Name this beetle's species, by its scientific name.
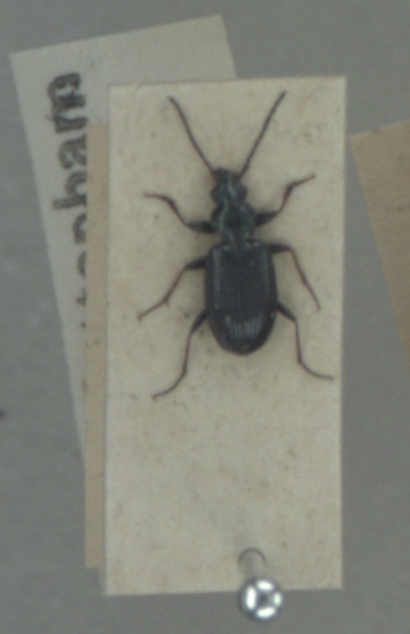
Bembidion atrocaeruleum
